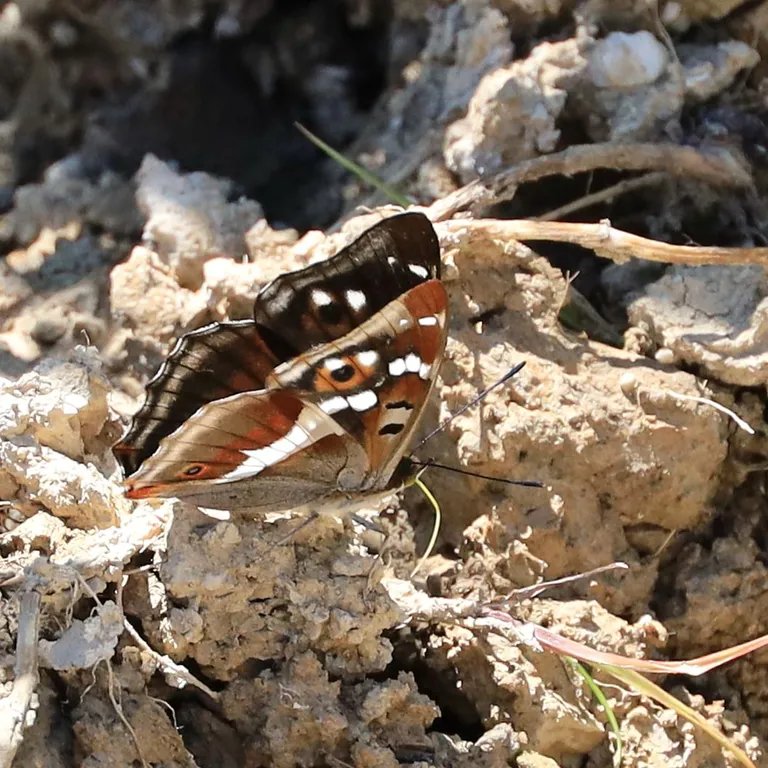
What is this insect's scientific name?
Apatura iris
